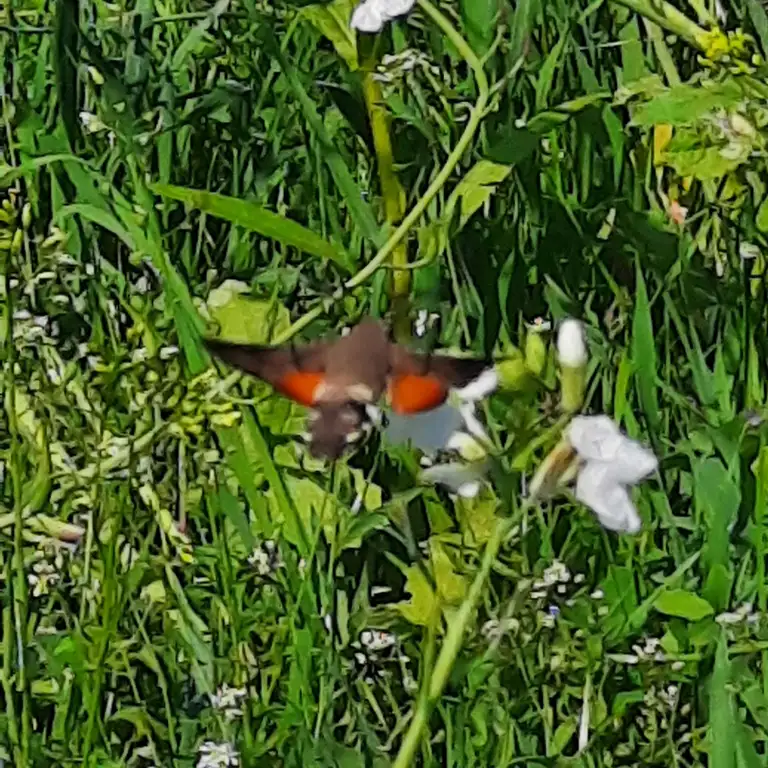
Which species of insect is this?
Macroglossum stellatarum
